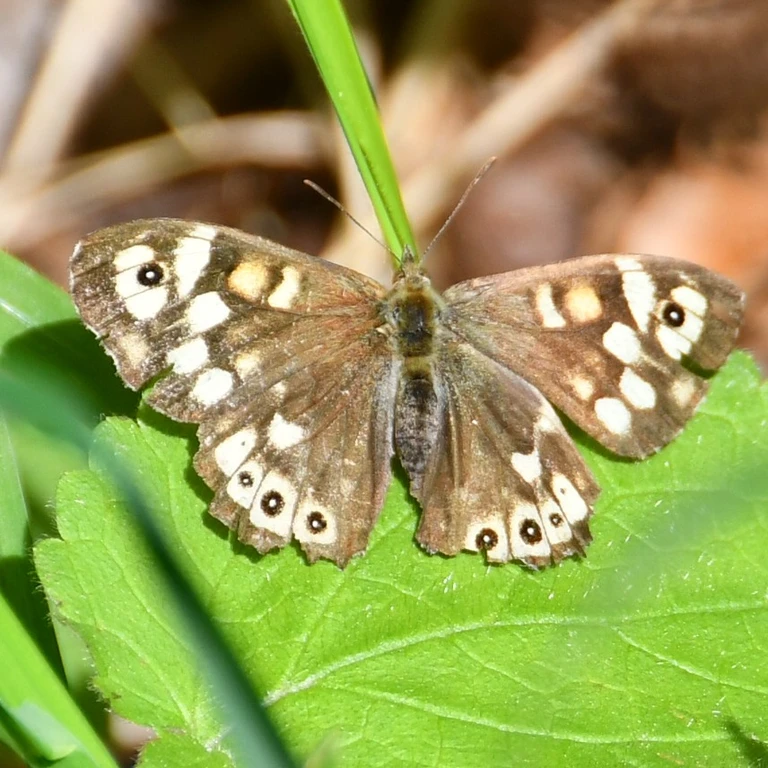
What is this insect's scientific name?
Pararge aegeria
